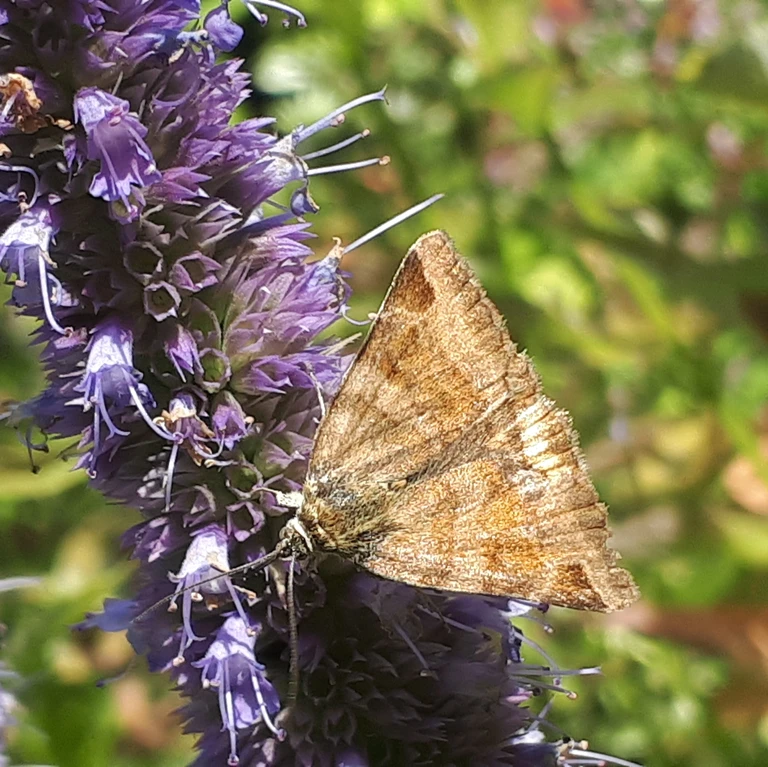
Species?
Euclidia glyphica
